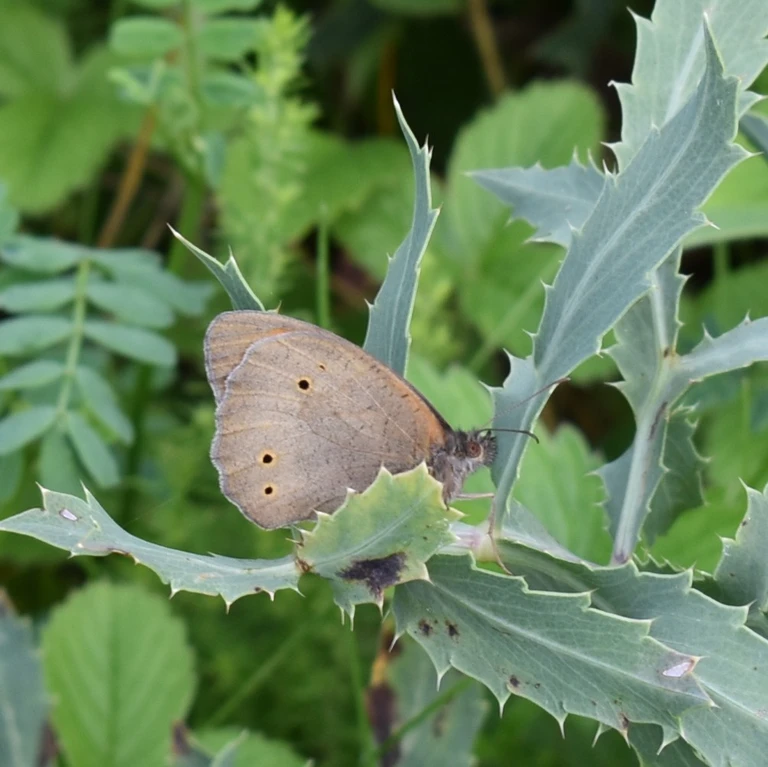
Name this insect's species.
Maniola jurtina
